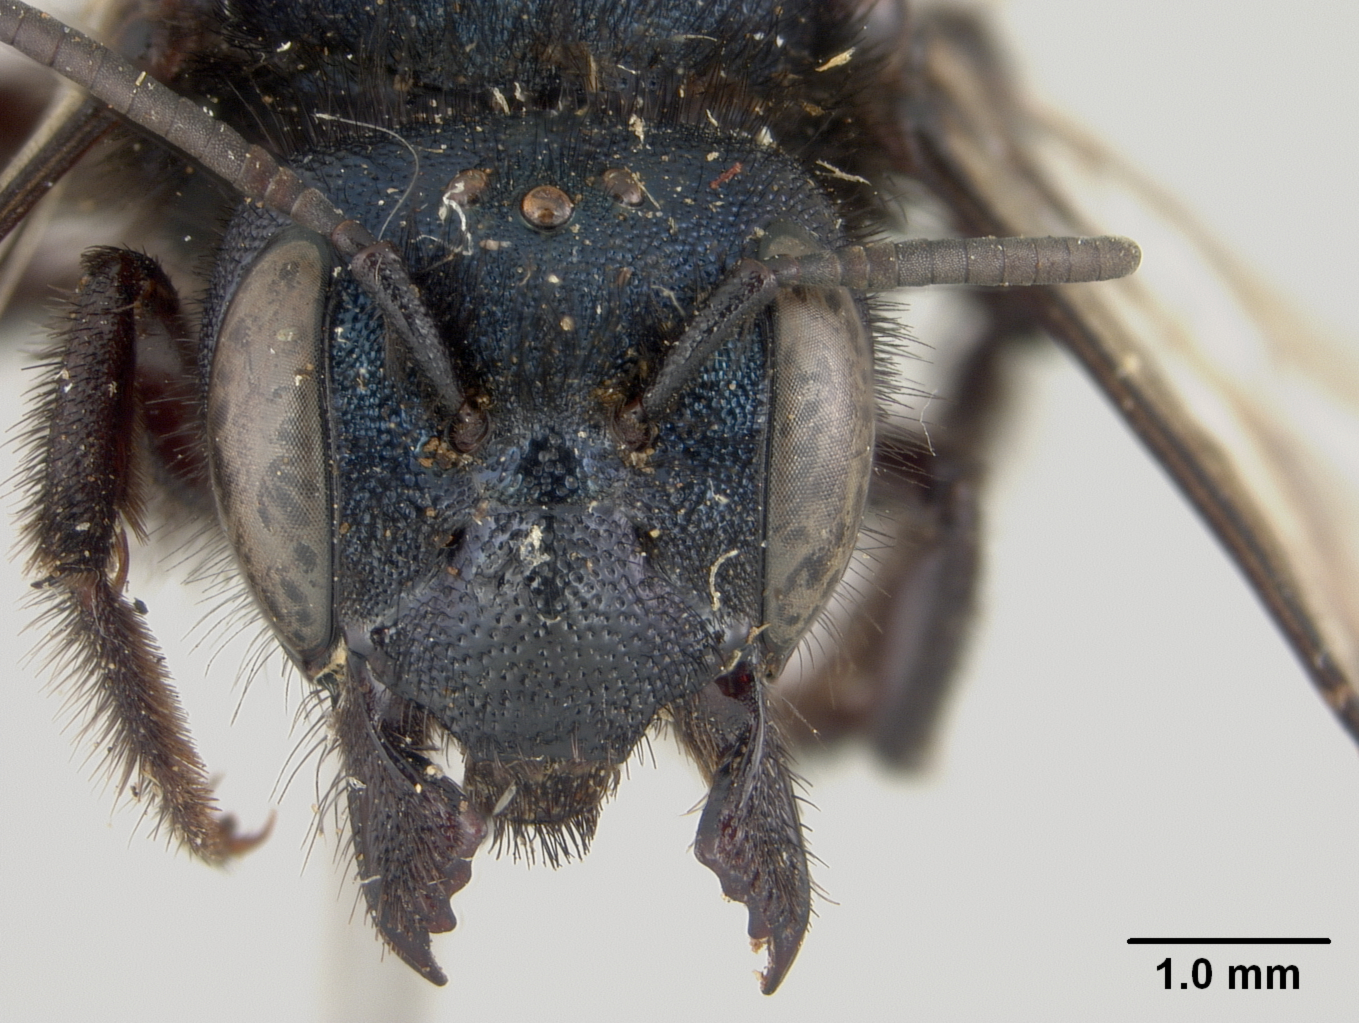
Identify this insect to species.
Osmia nassa
